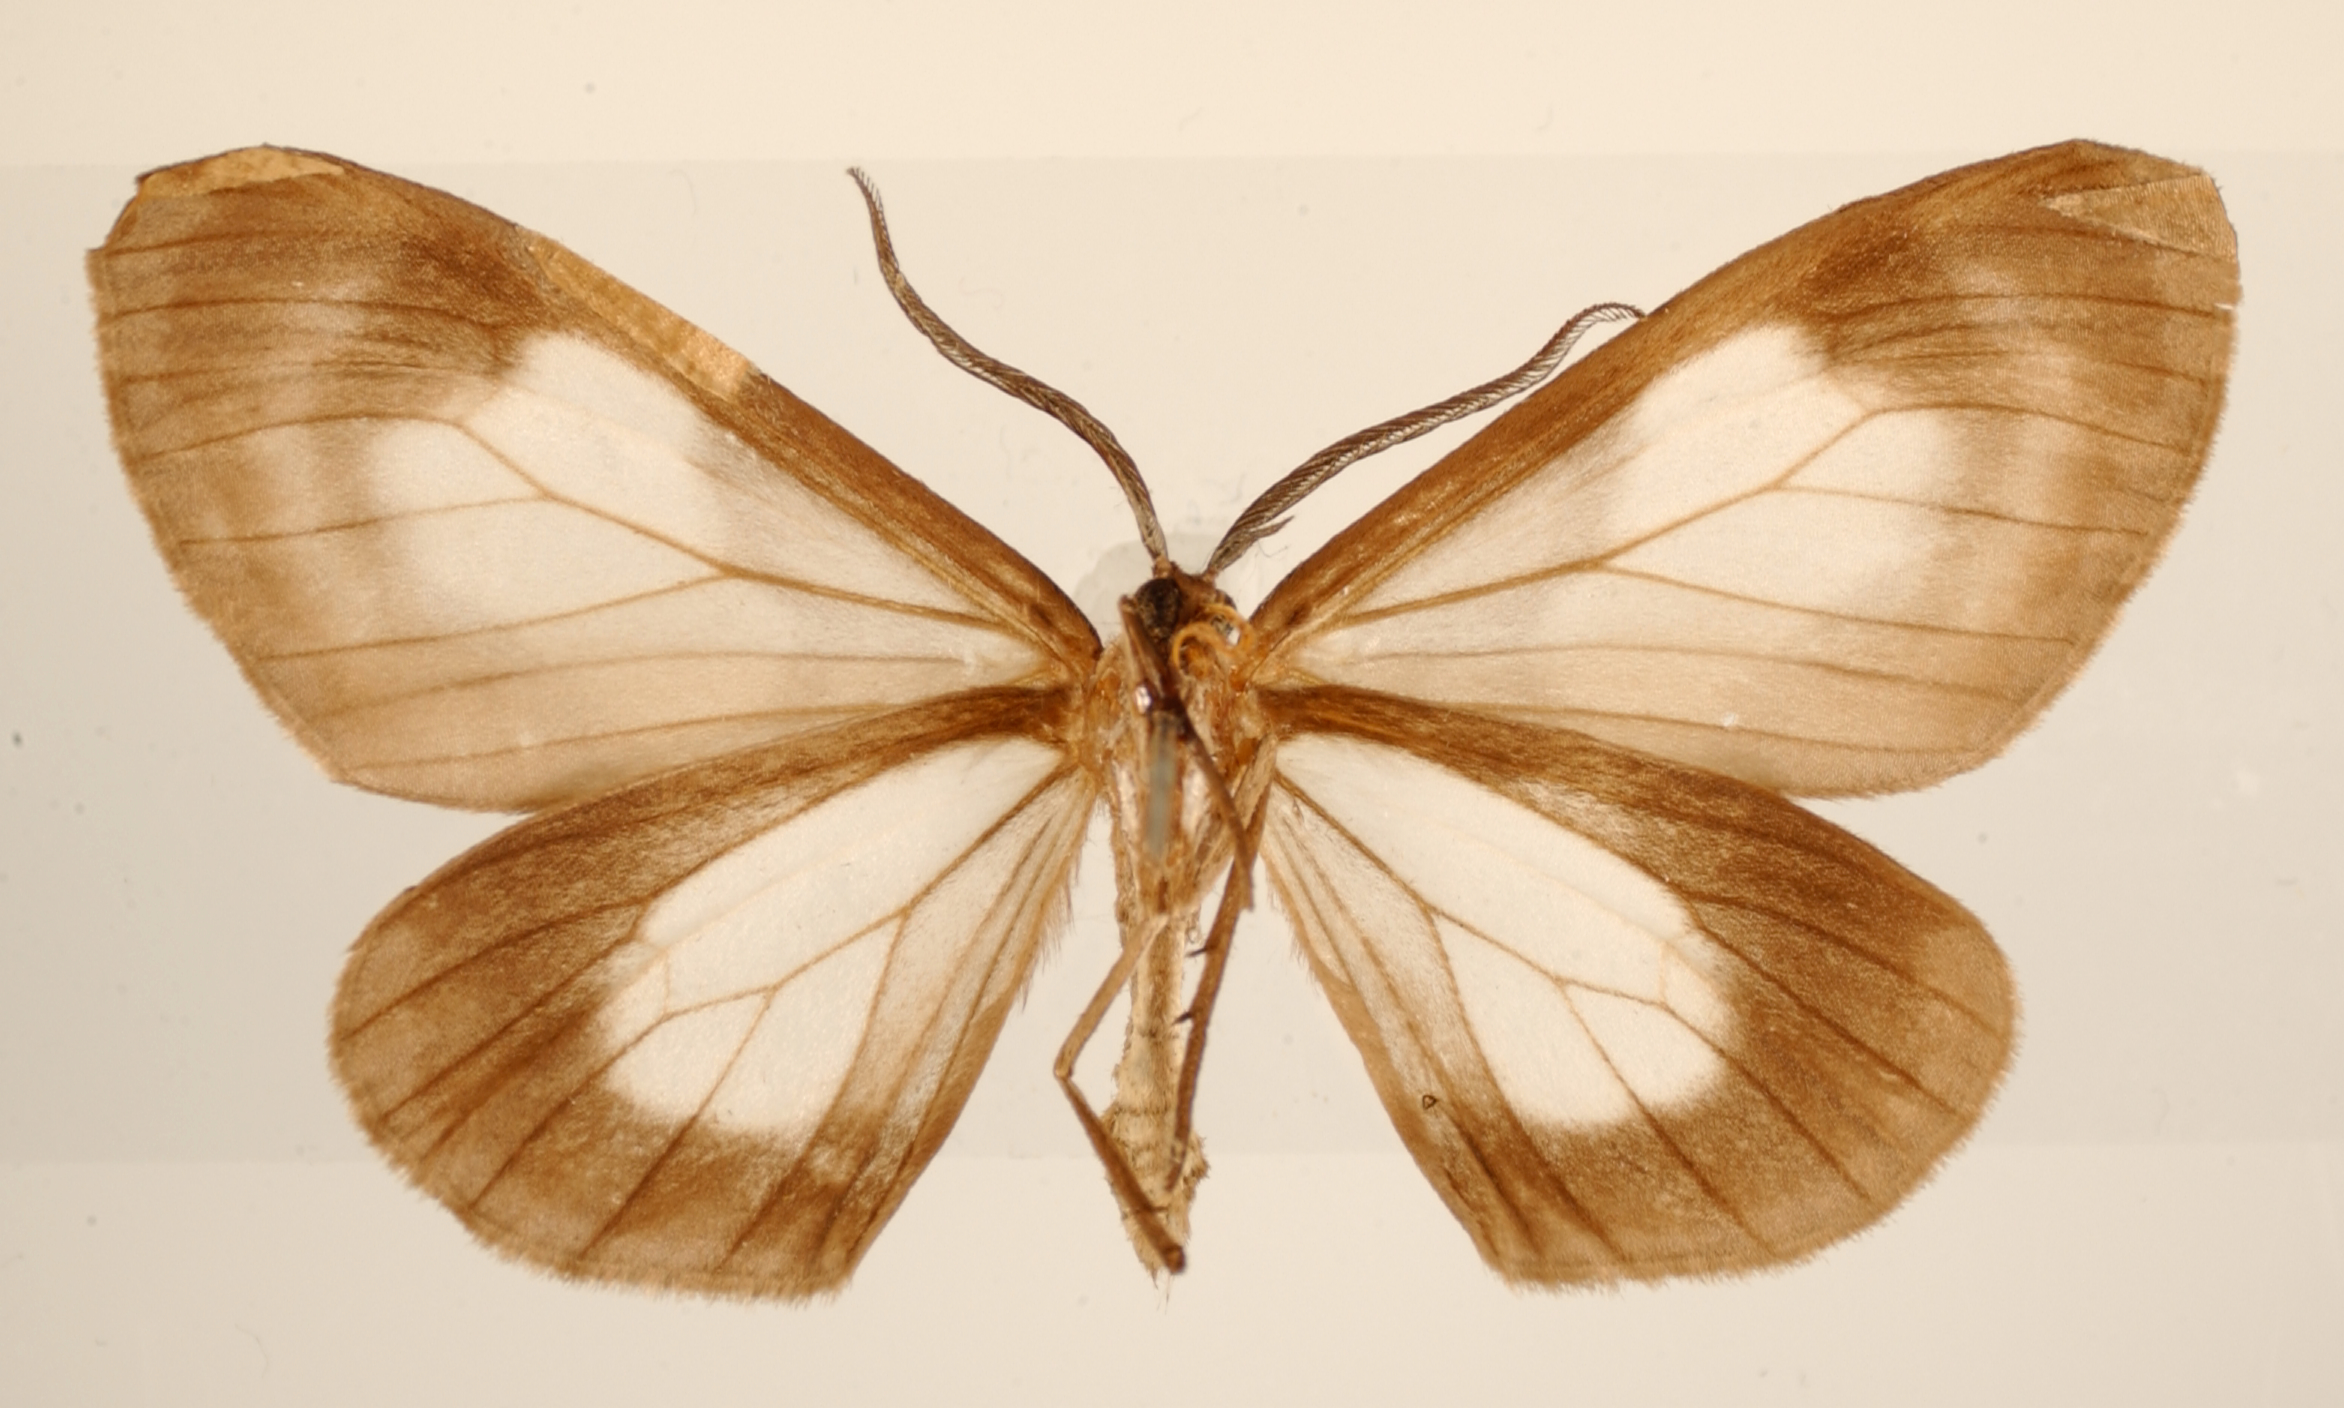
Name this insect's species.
Nipteria panopea
